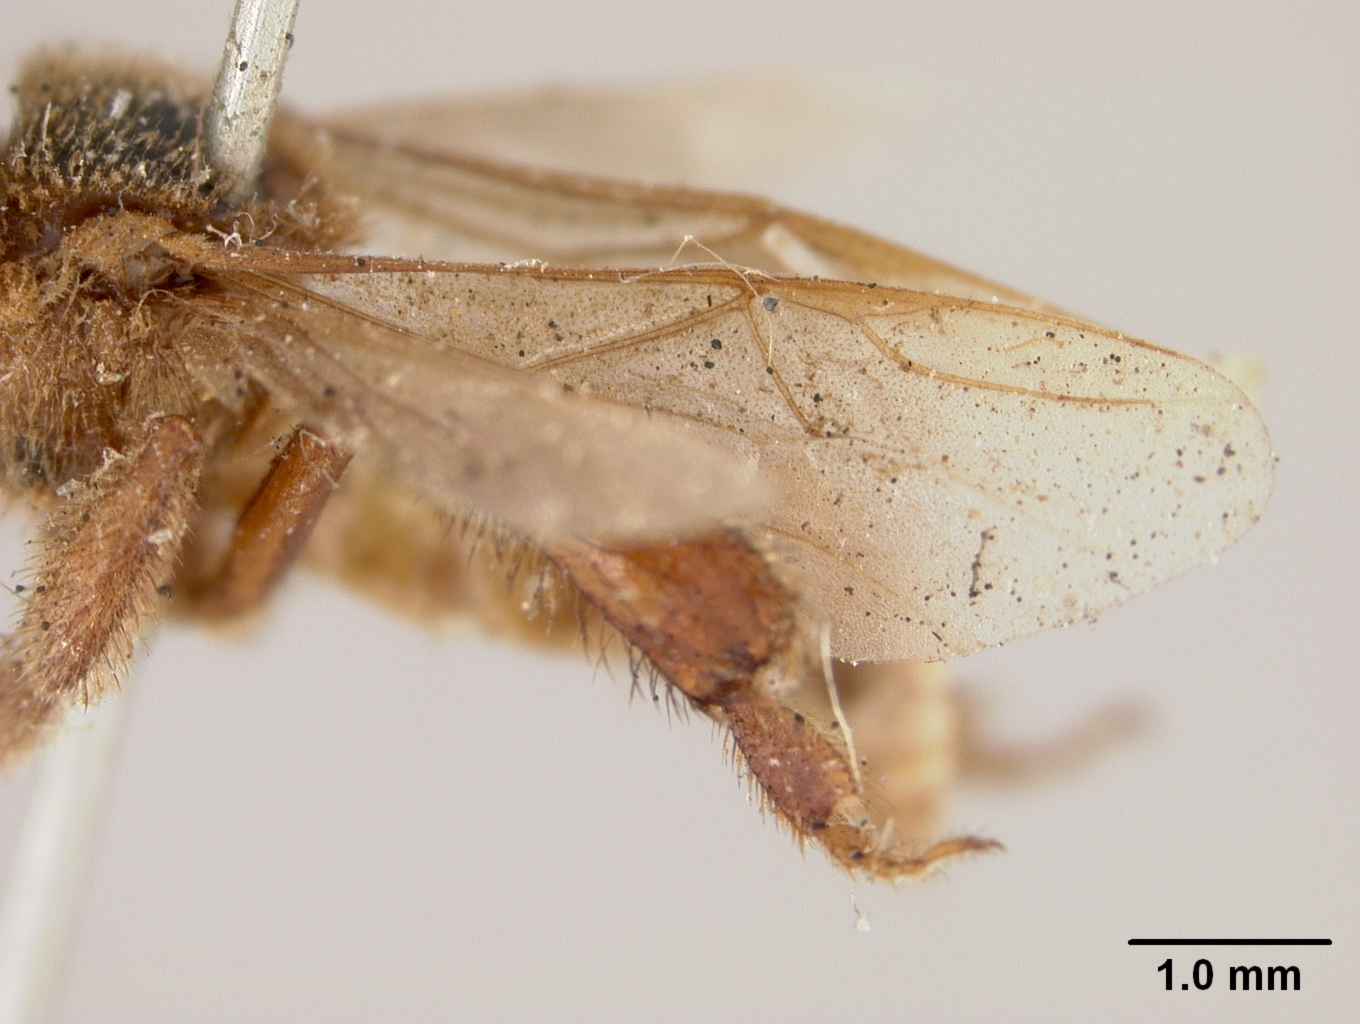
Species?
Trigona meadewaldoi
